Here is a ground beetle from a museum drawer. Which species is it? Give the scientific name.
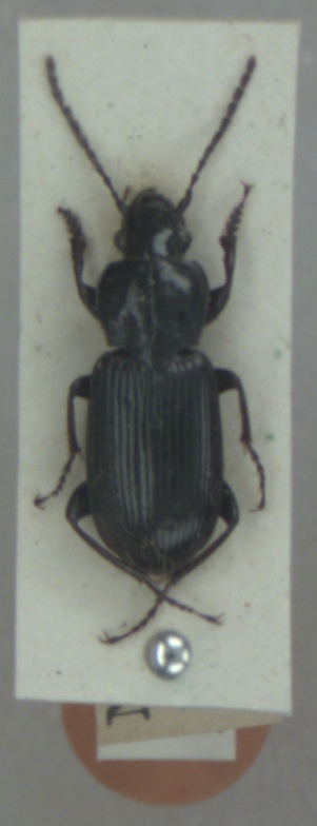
Pterostichus anthracinus
